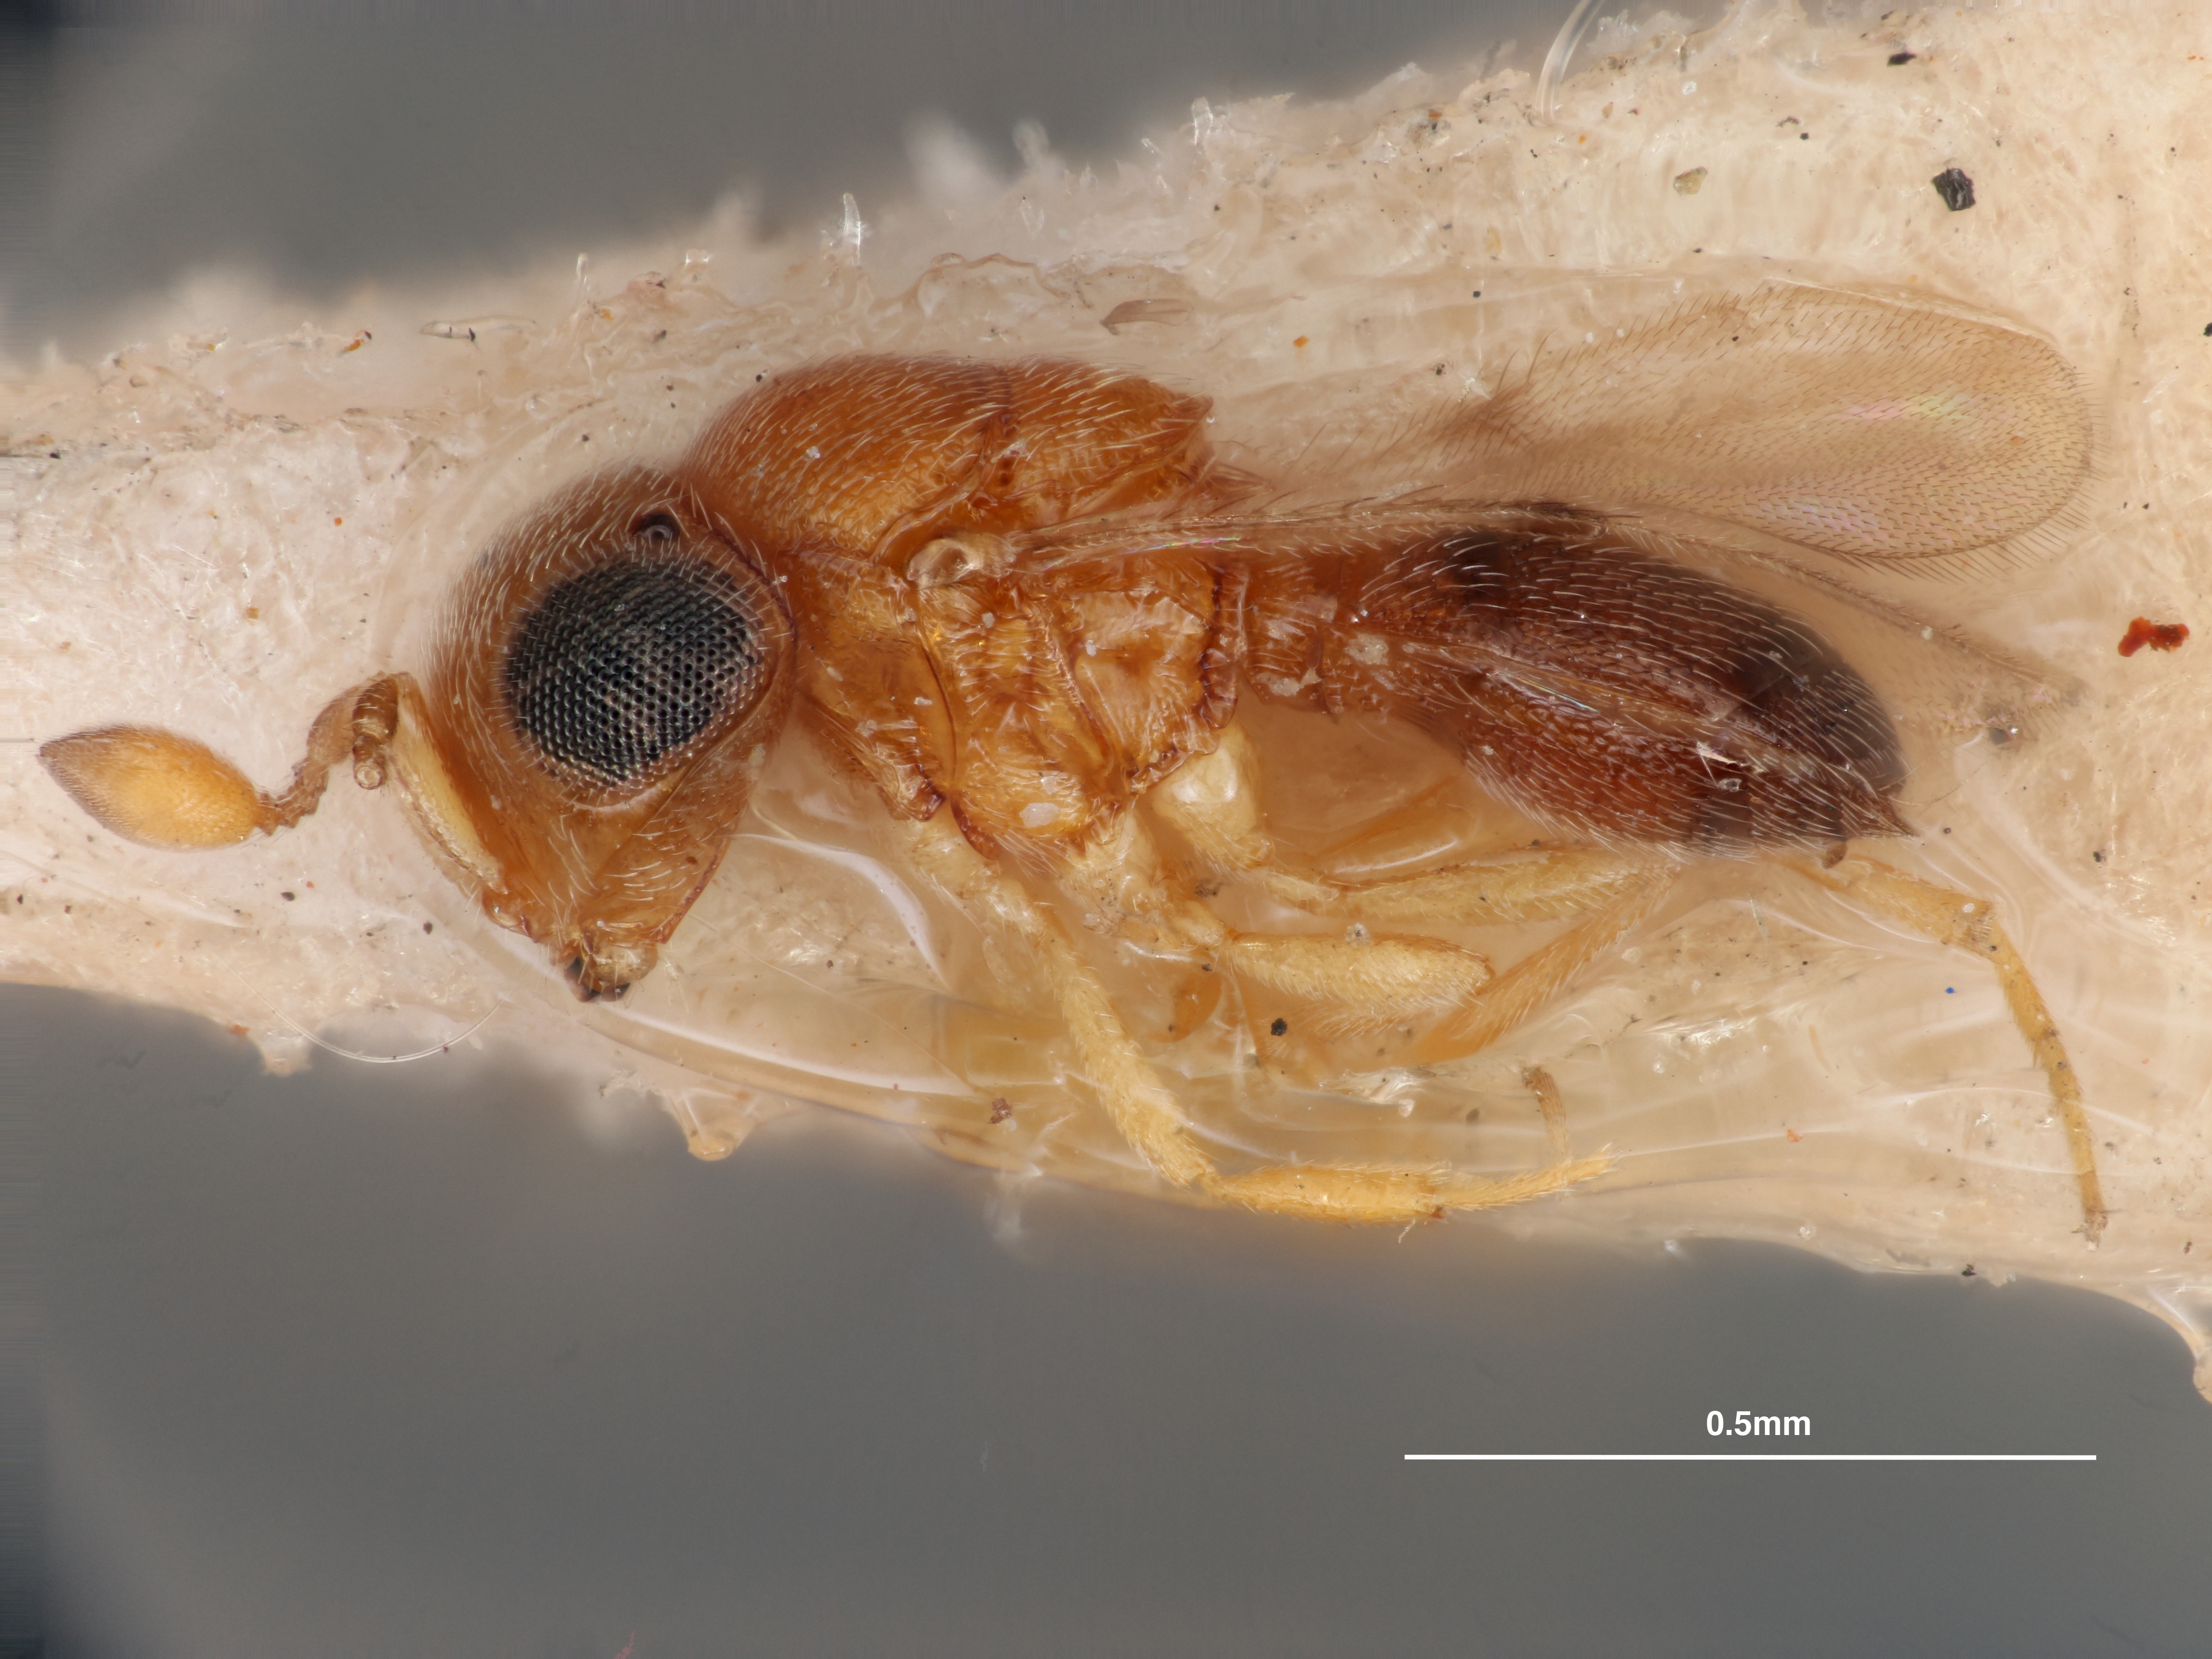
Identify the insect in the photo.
Idris annexia
